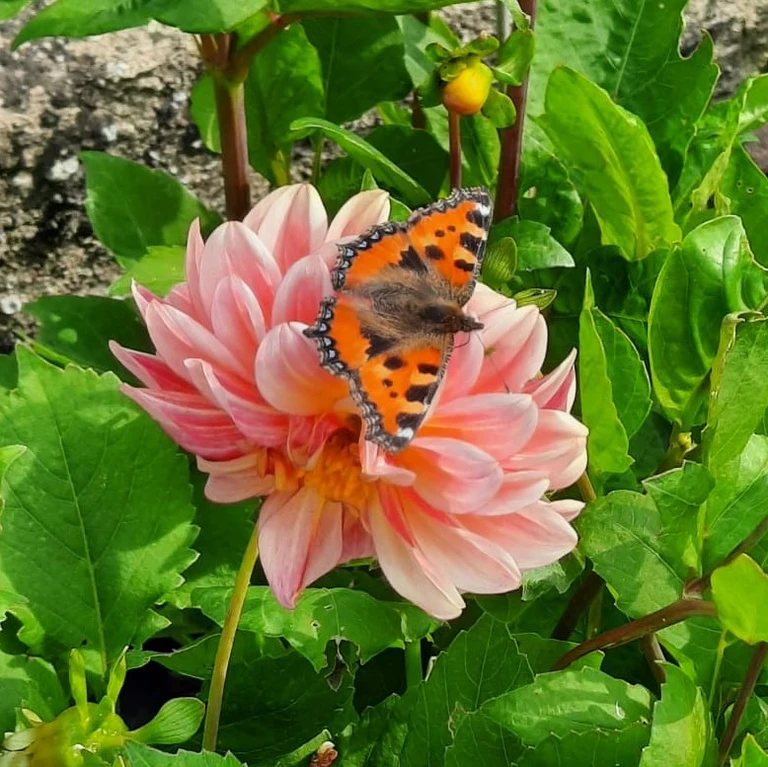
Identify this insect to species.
Aglais urticae
